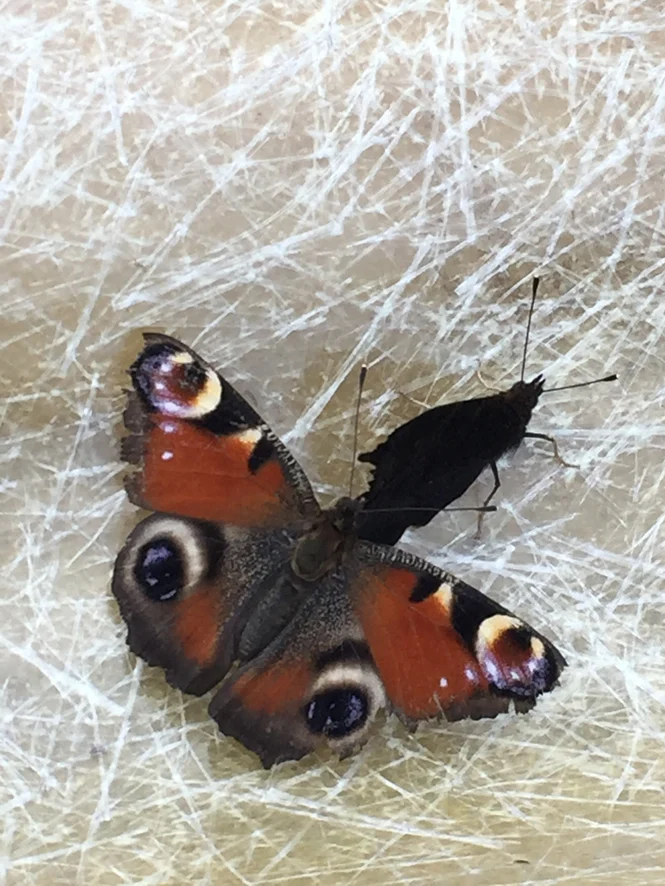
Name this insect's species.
Aglais io
